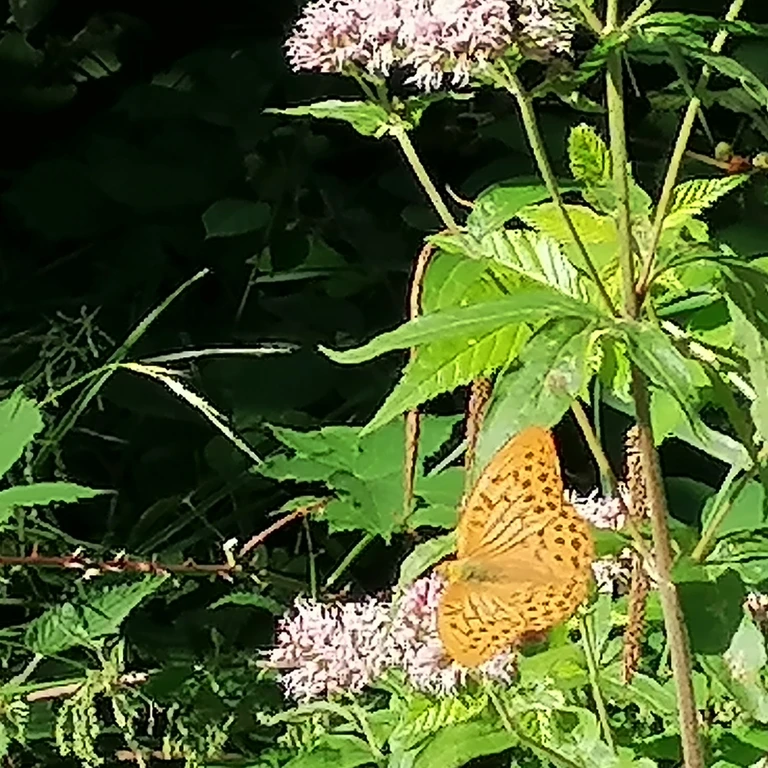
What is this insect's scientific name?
Argynnis paphia
